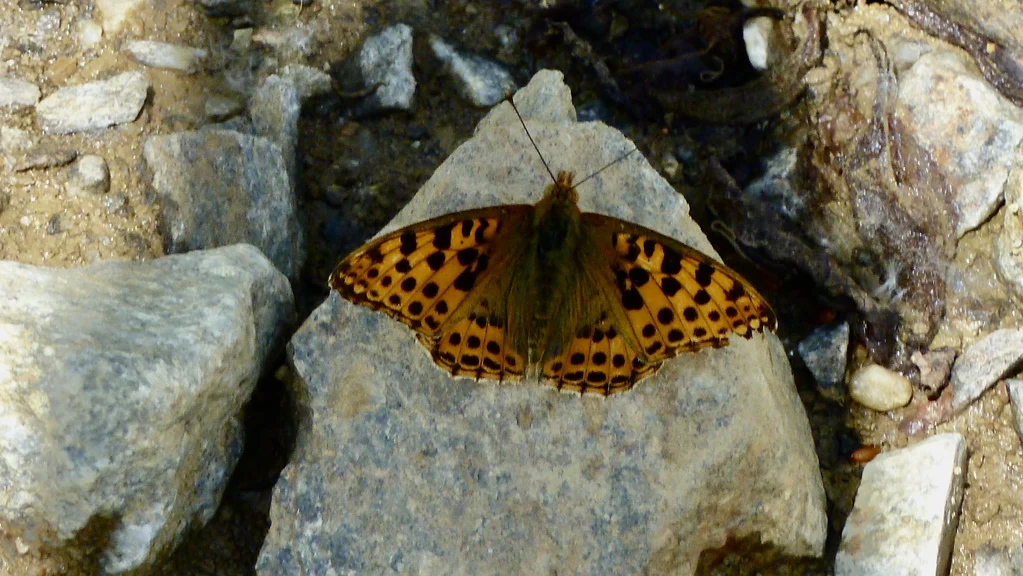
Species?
Issoria lathonia
